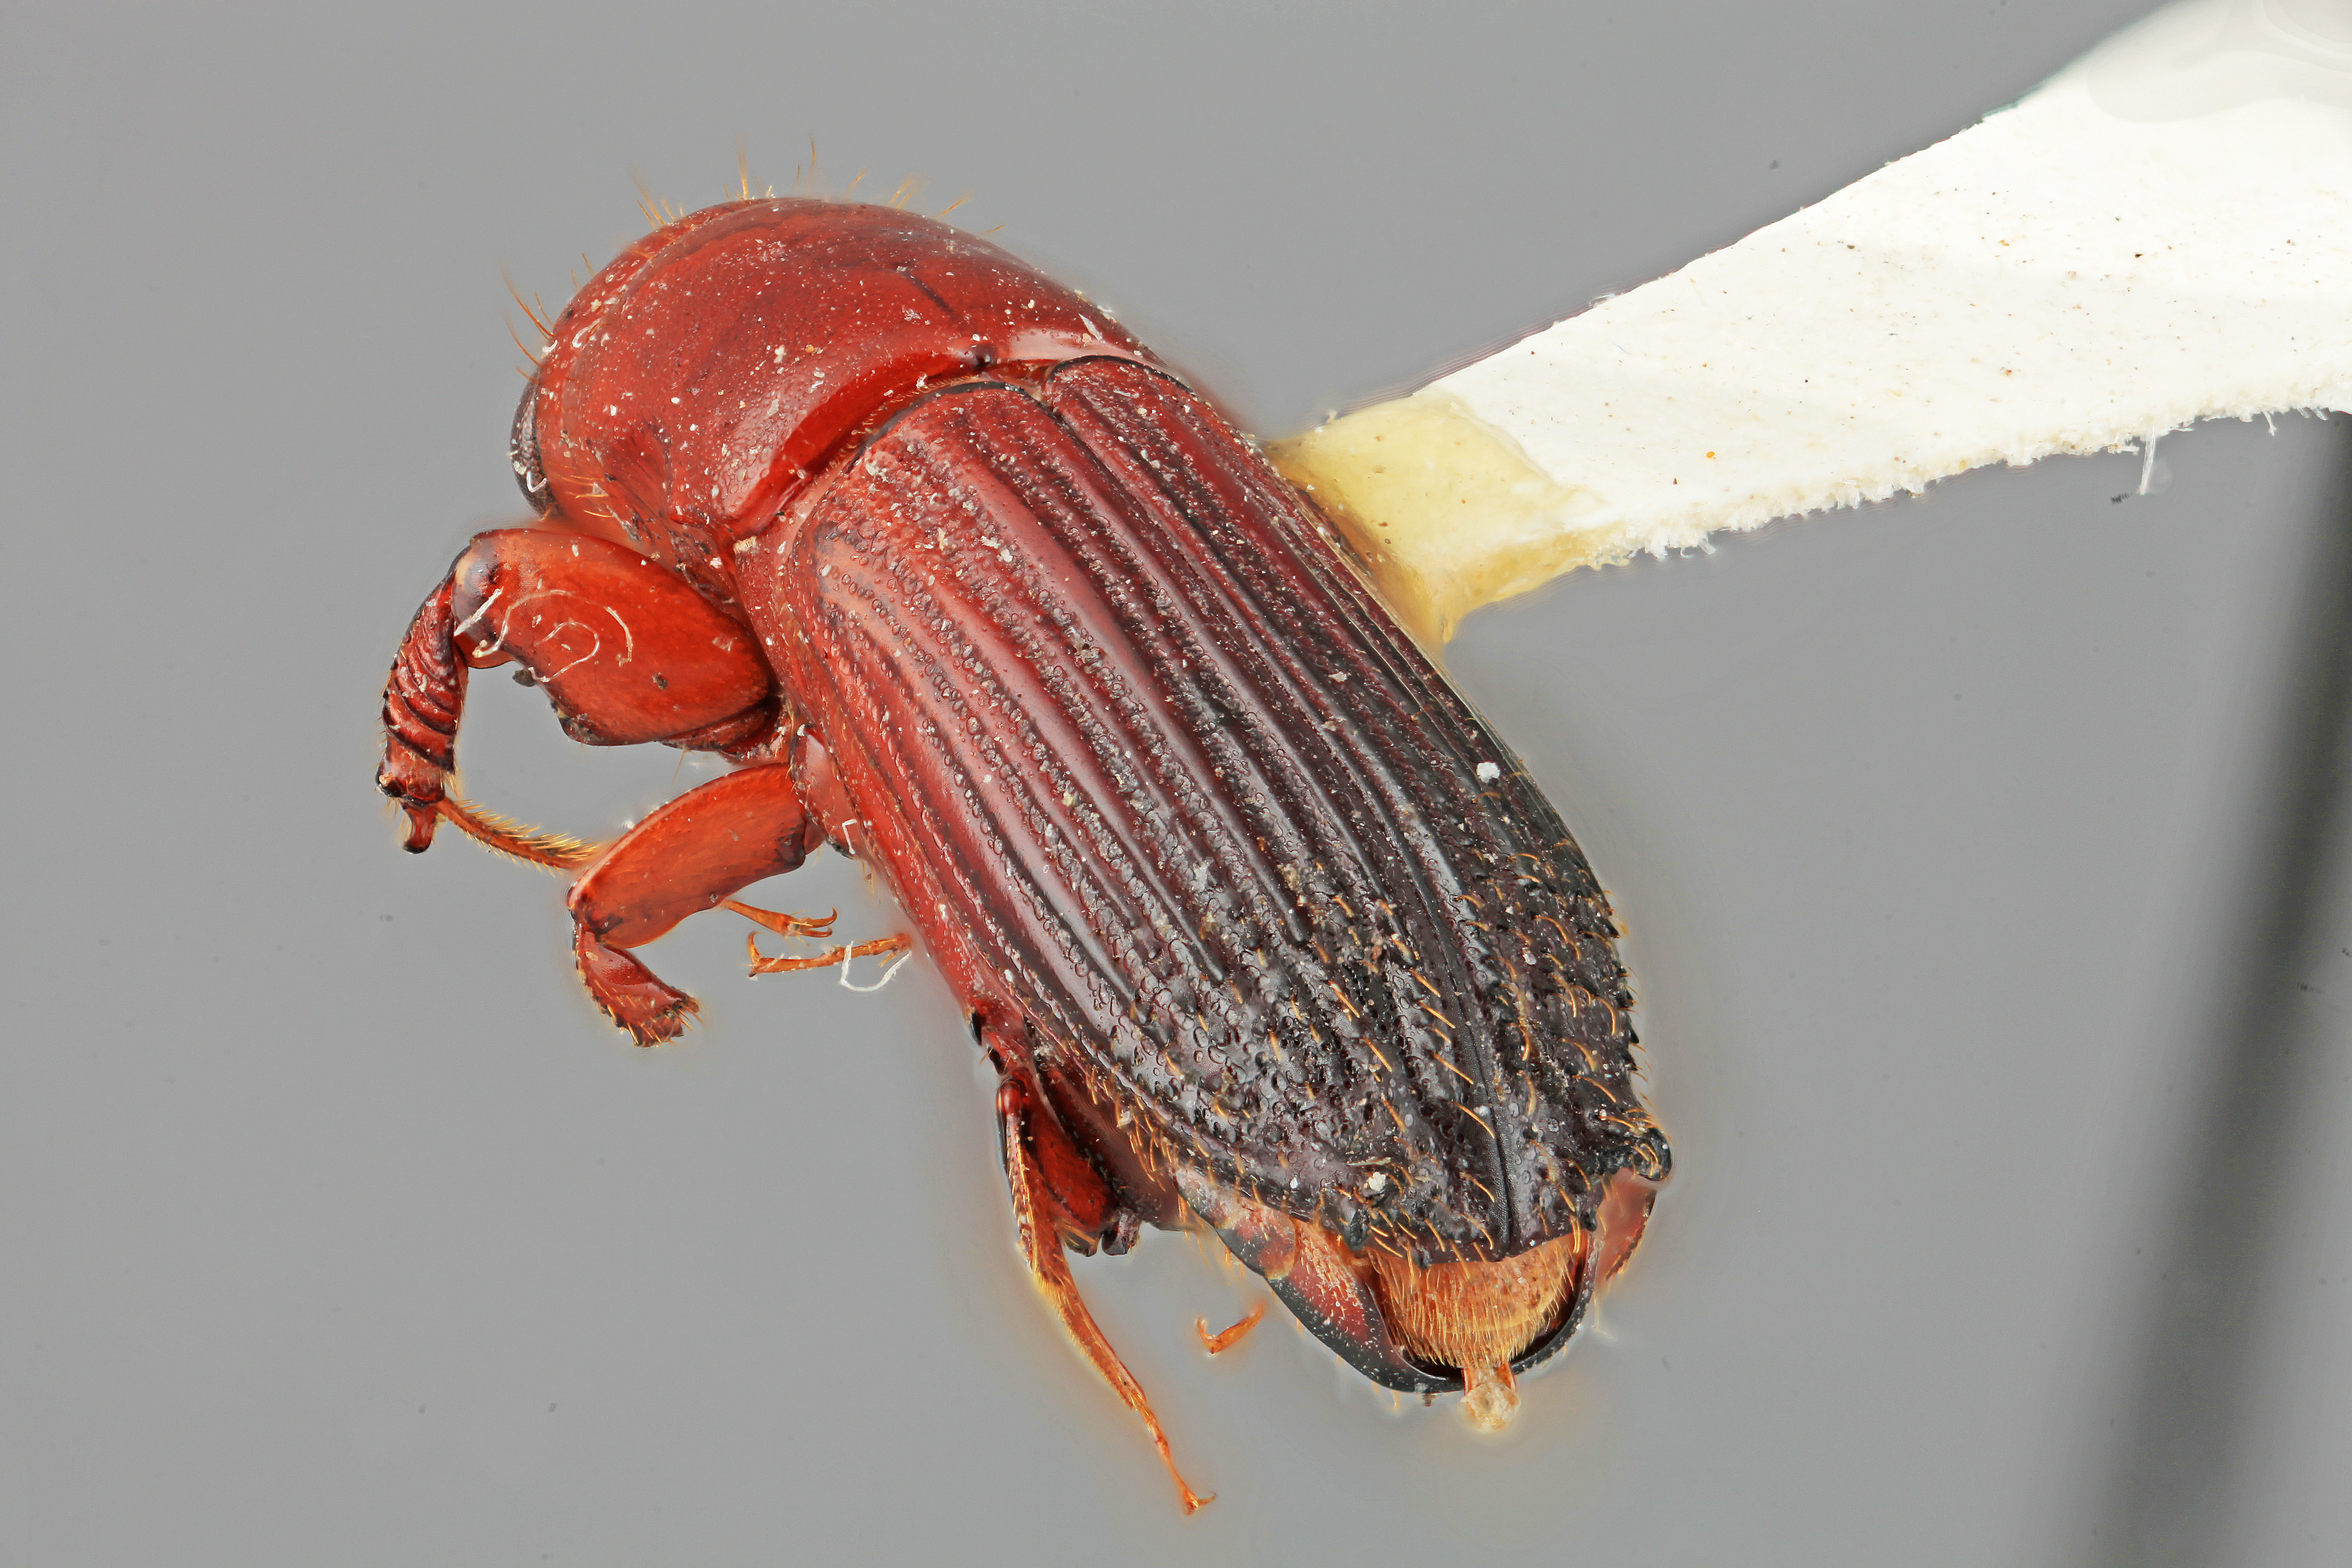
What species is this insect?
Platypus liraticus
